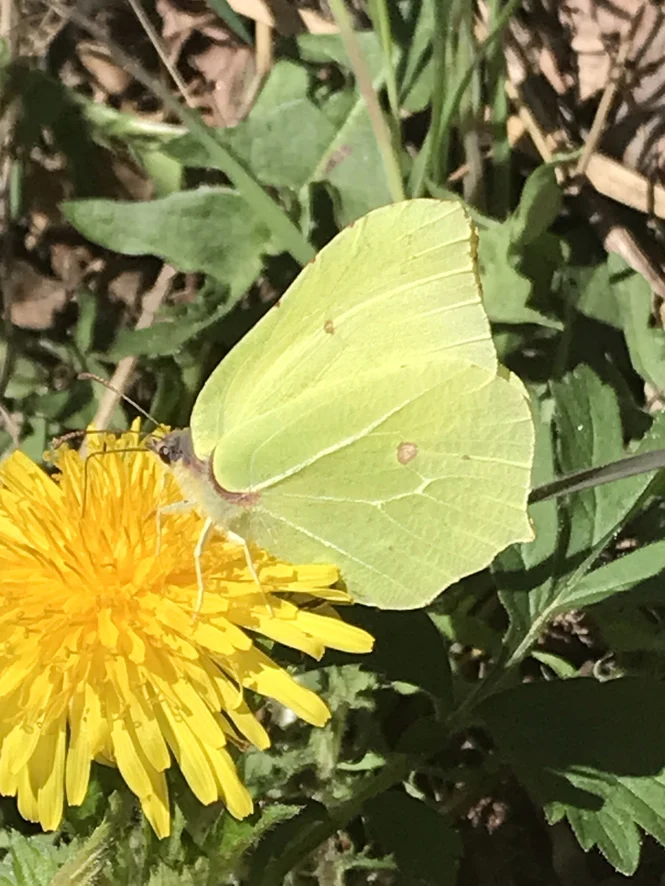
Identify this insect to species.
Gonepteryx rhamni
